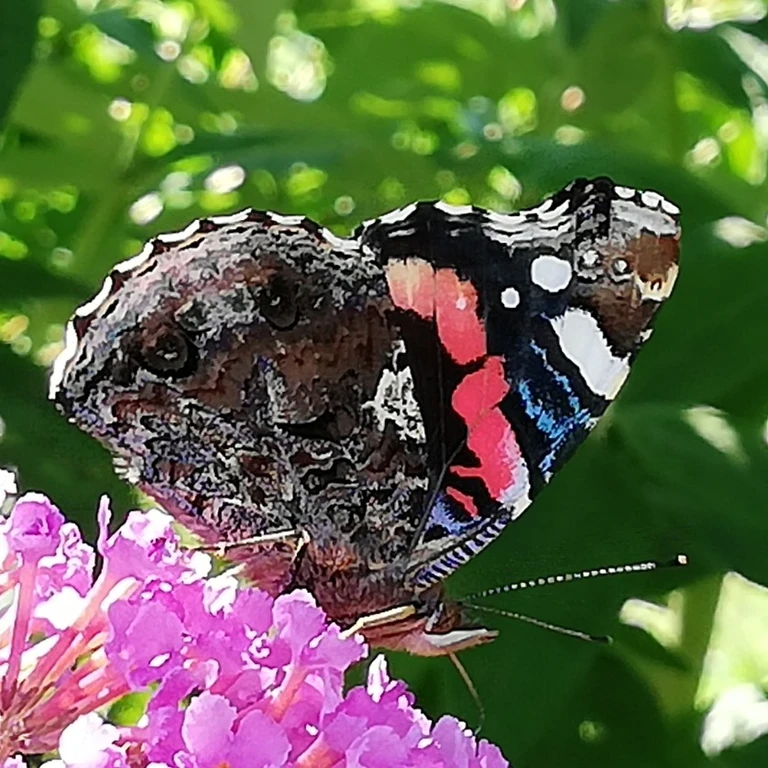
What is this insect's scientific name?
Vanessa atalanta
